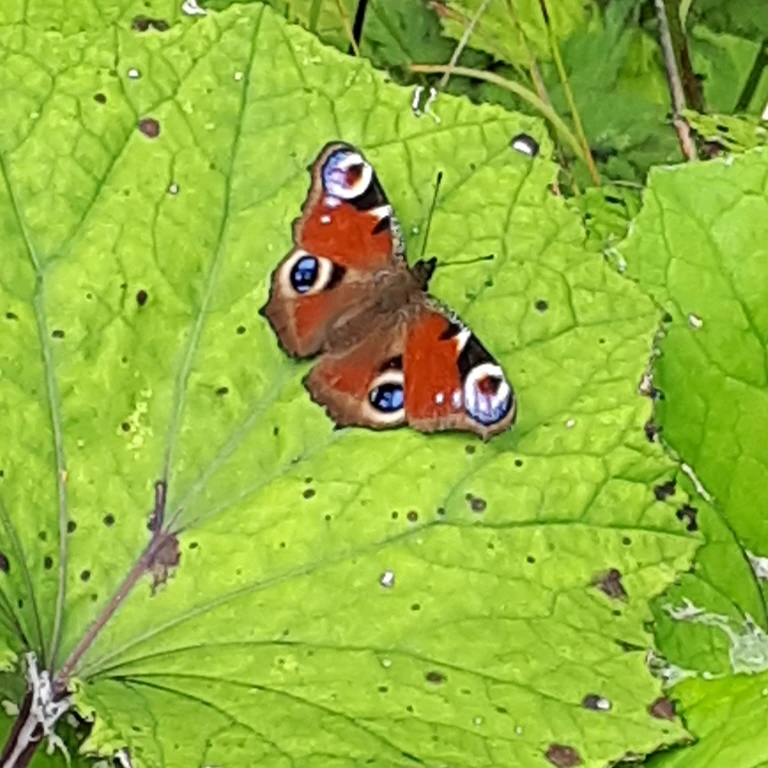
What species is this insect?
Aglais io
